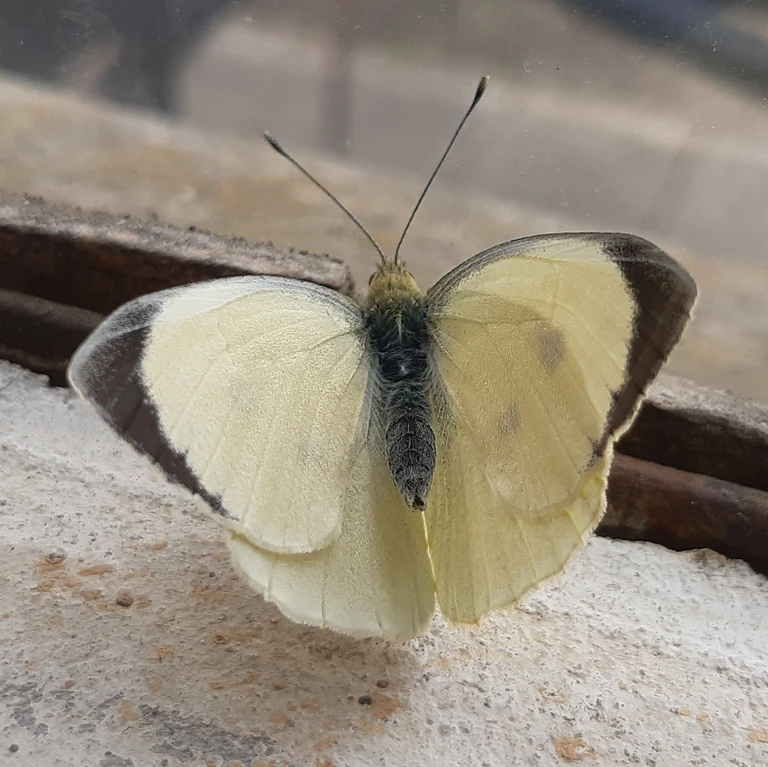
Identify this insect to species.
Pieris brassicae
